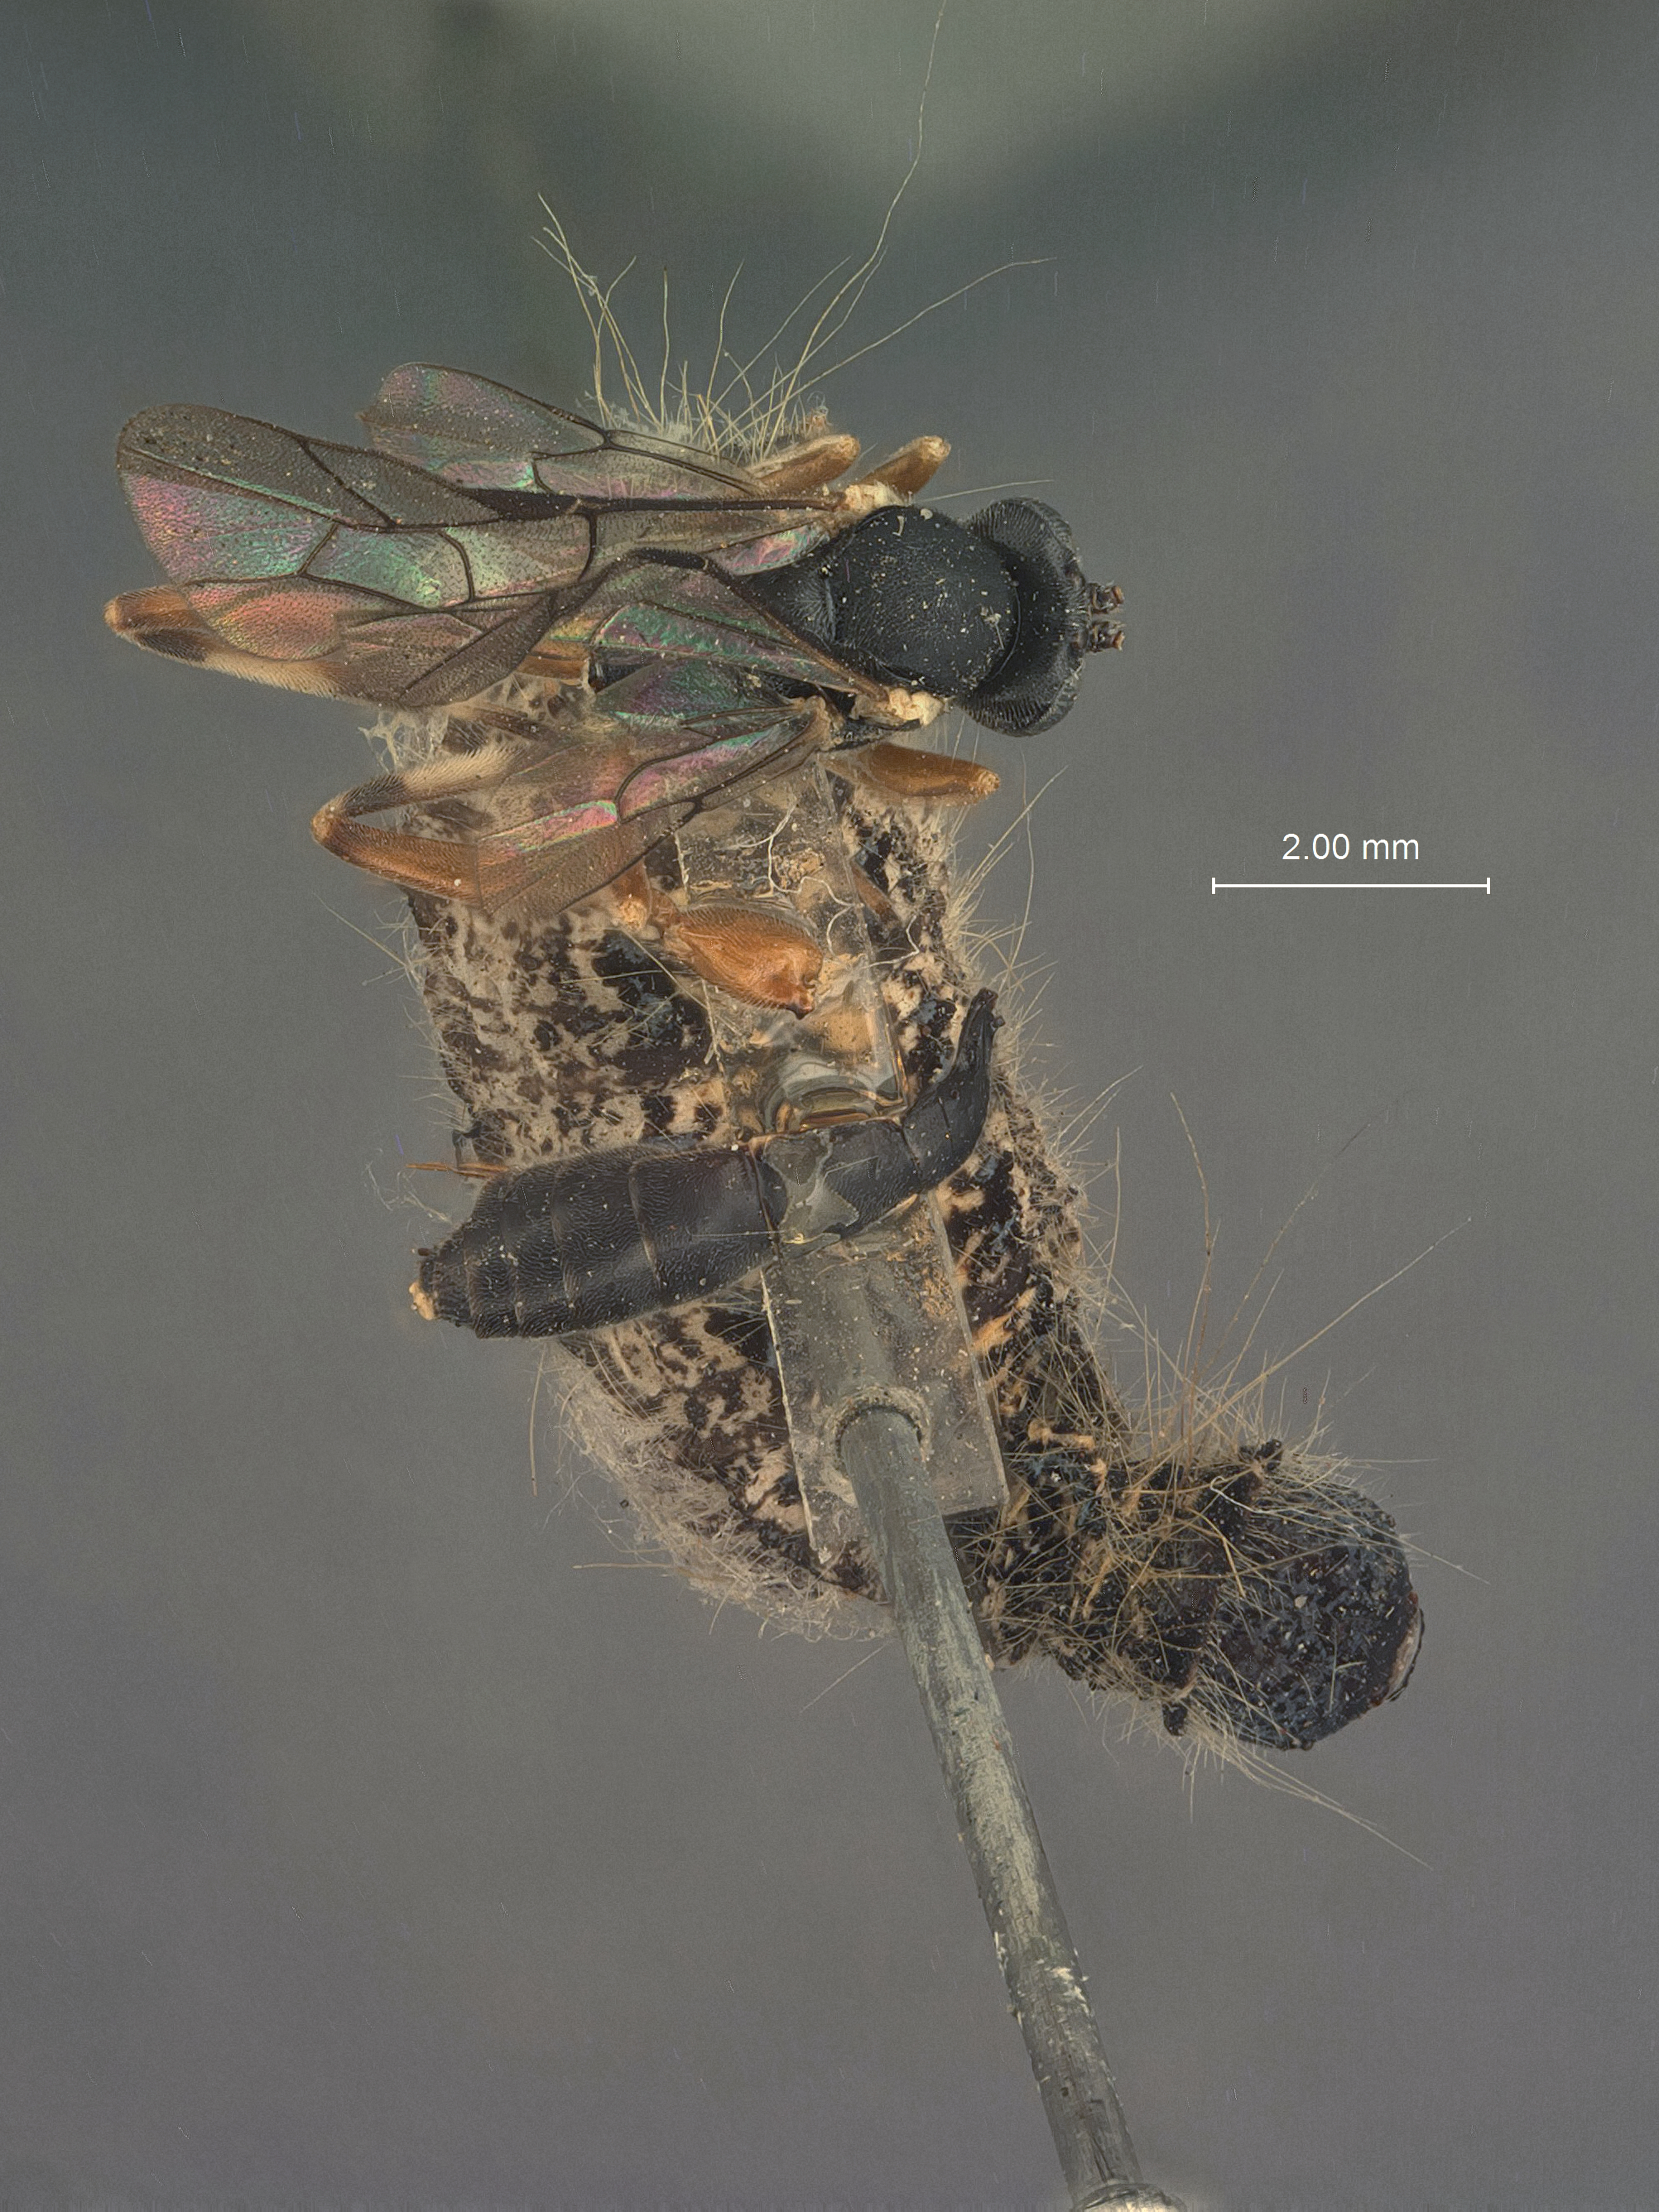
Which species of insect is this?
Hyposoter fugitivus
